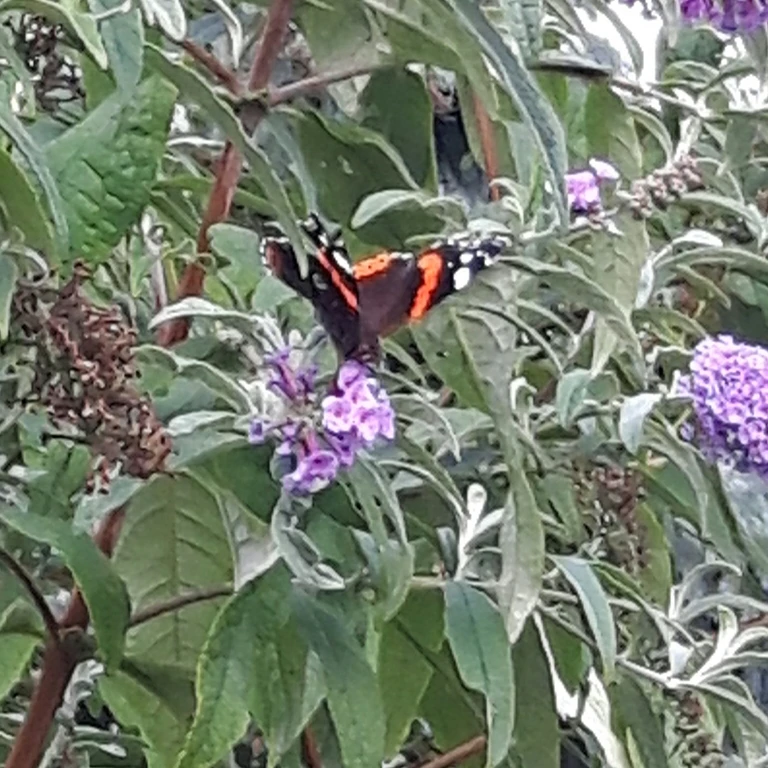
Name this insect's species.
Vanessa atalanta
